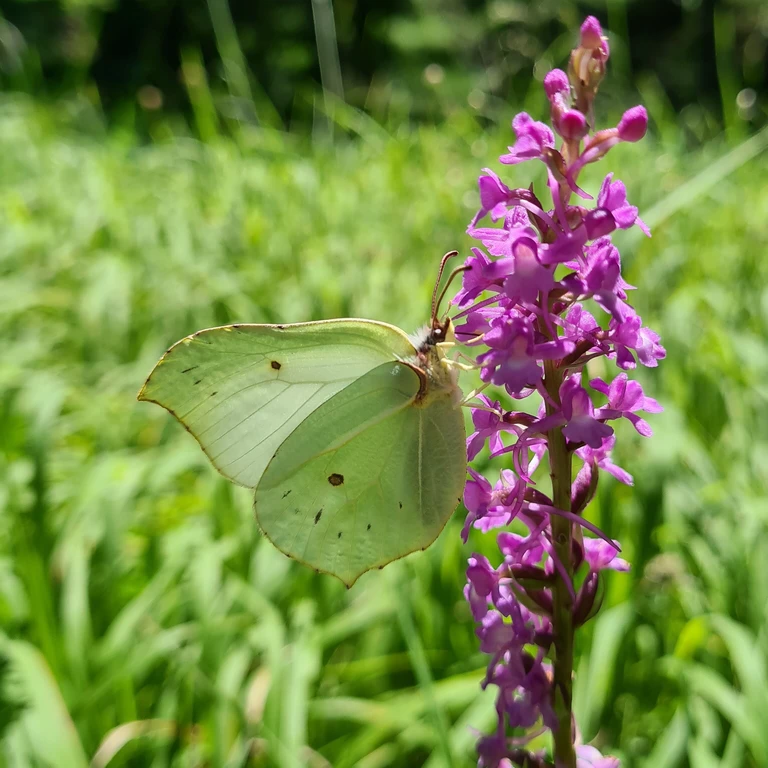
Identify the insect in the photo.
Gonepteryx rhamni
